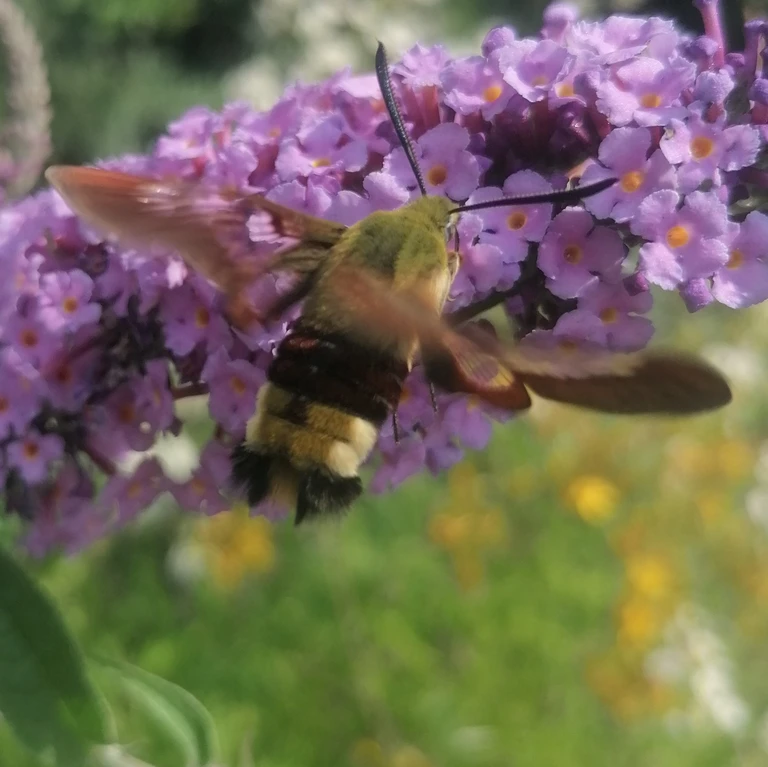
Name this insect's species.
Hemaris fuciformis
